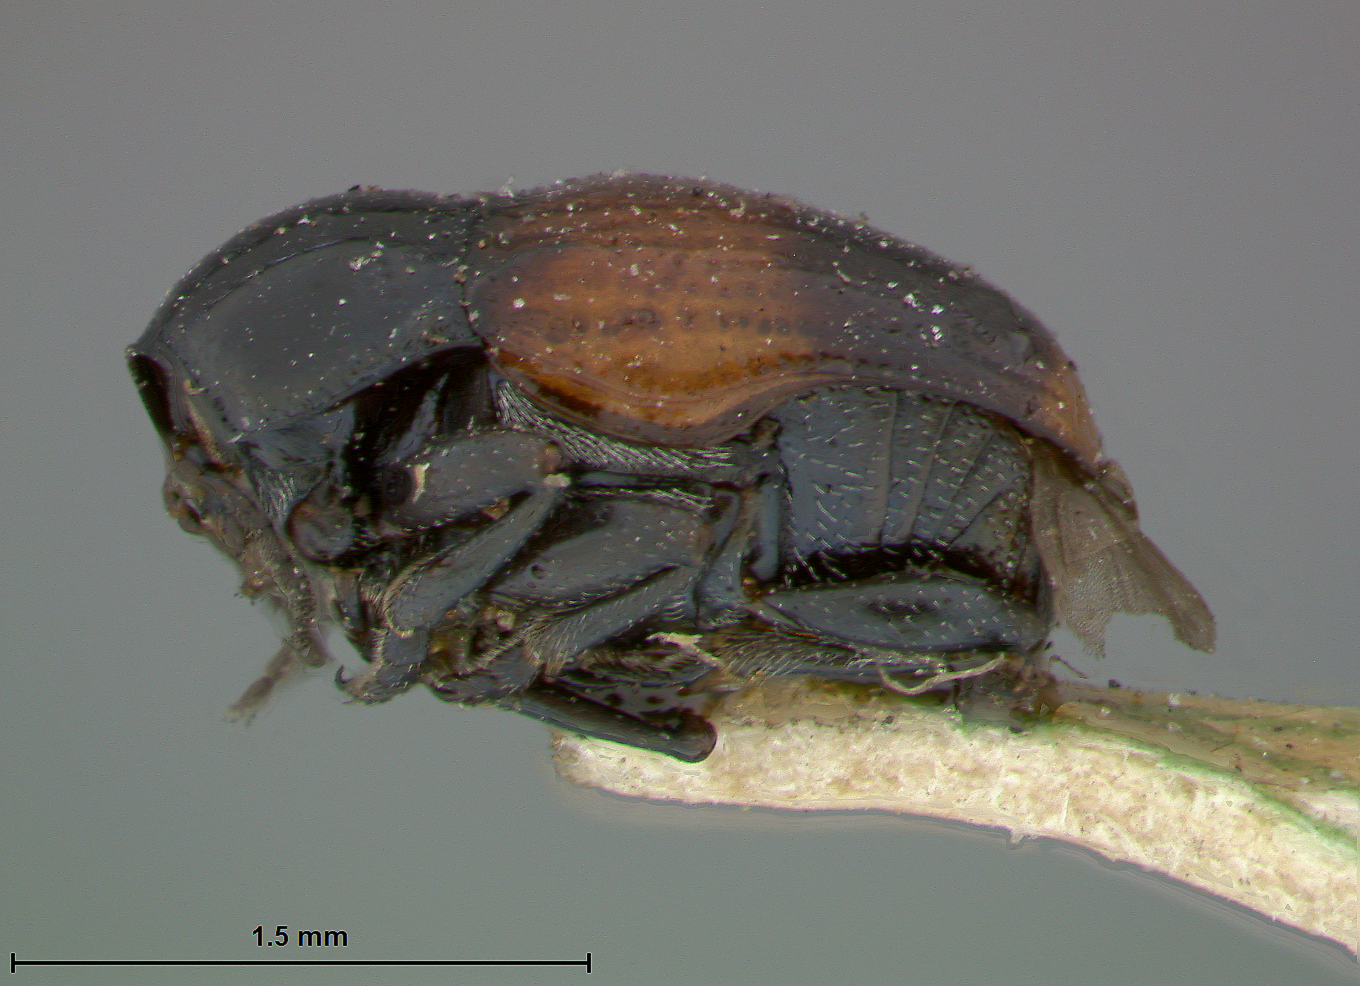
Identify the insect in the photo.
Lexiphanes atrofasciatus
